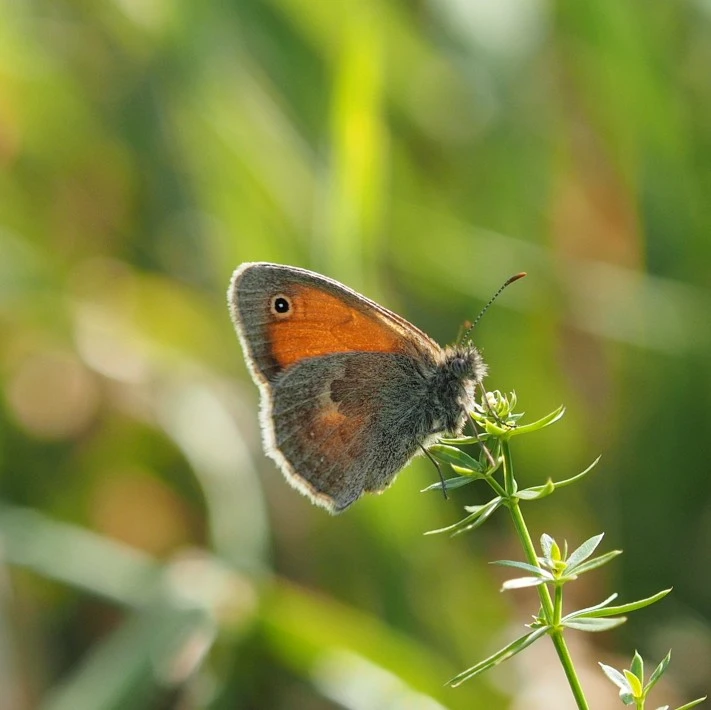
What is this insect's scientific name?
Coenonympha pamphilus
